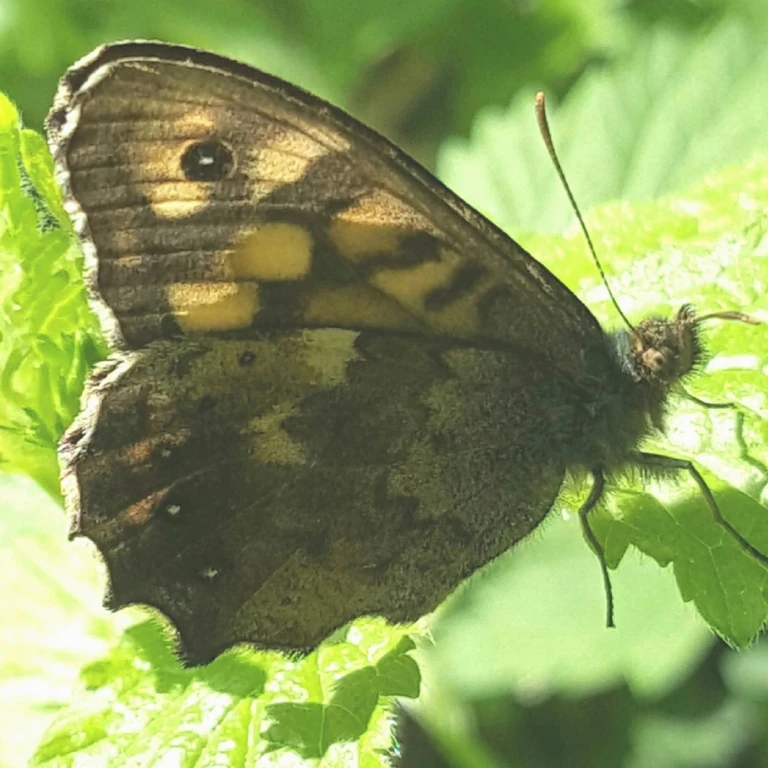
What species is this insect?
Pararge aegeria
